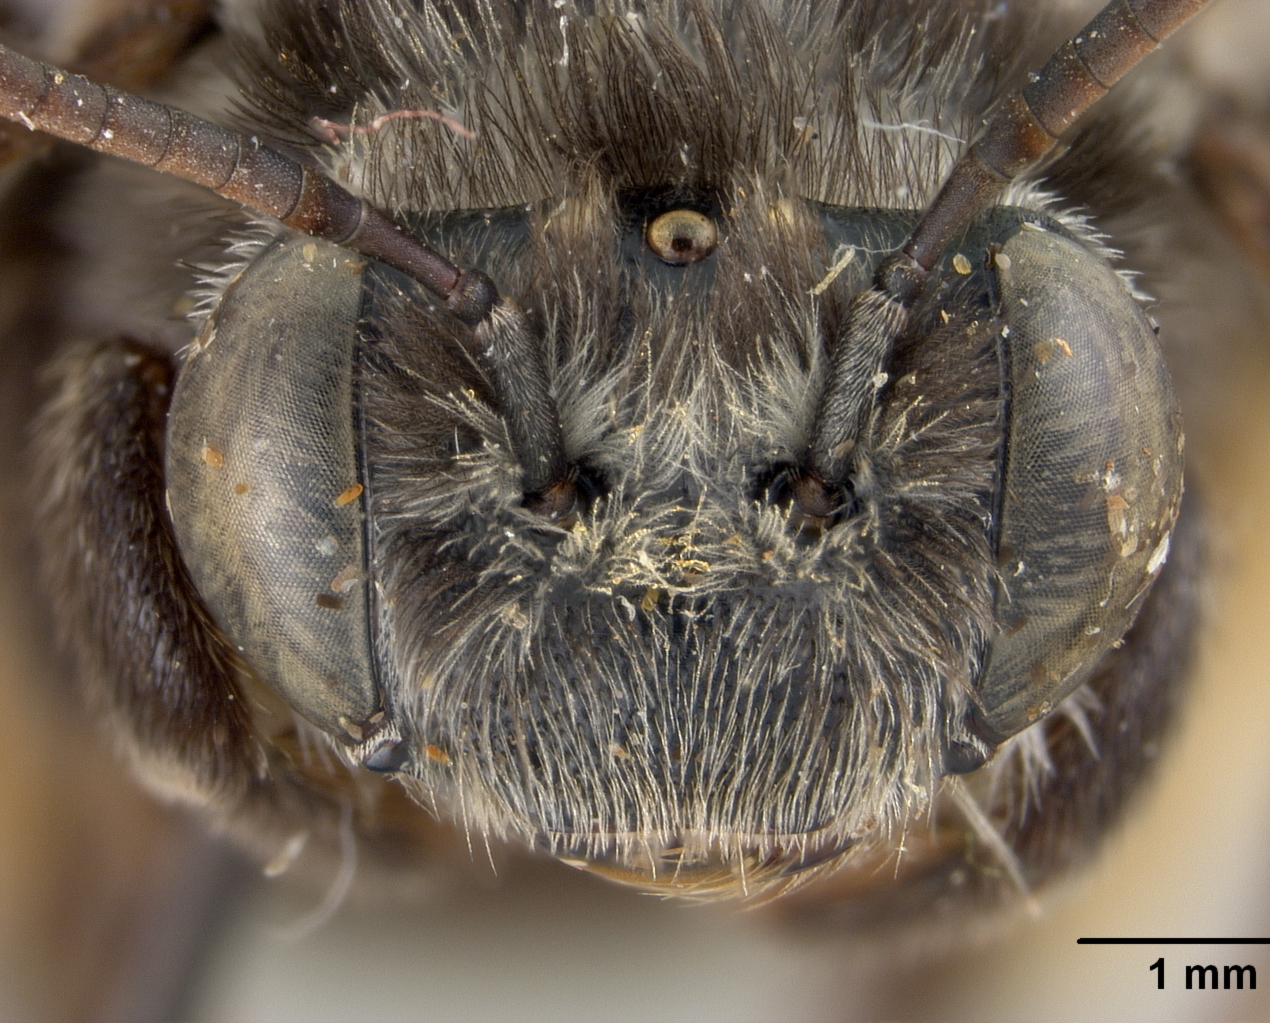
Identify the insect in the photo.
Melissodes atripicta
